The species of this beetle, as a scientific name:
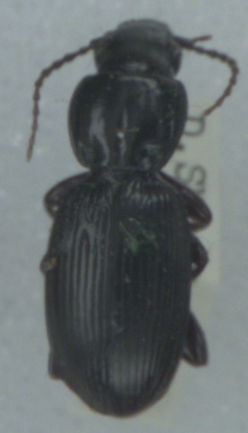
Pterostichus madidus
